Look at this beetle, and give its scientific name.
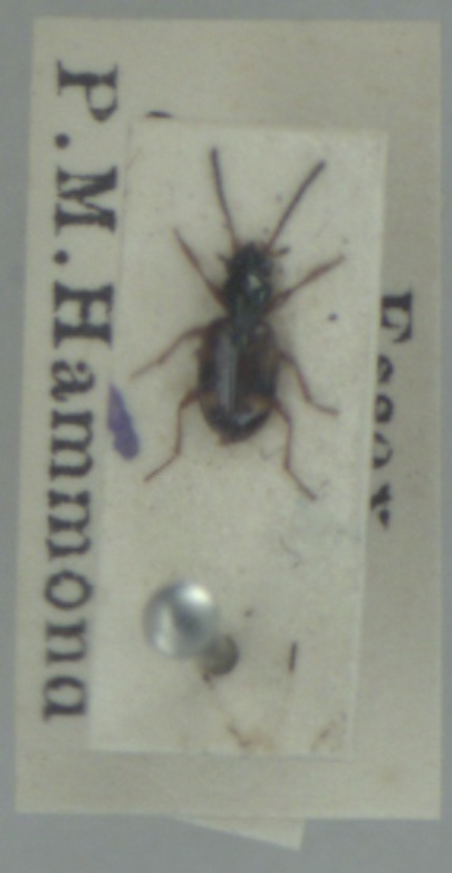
Bembidion articulatum
